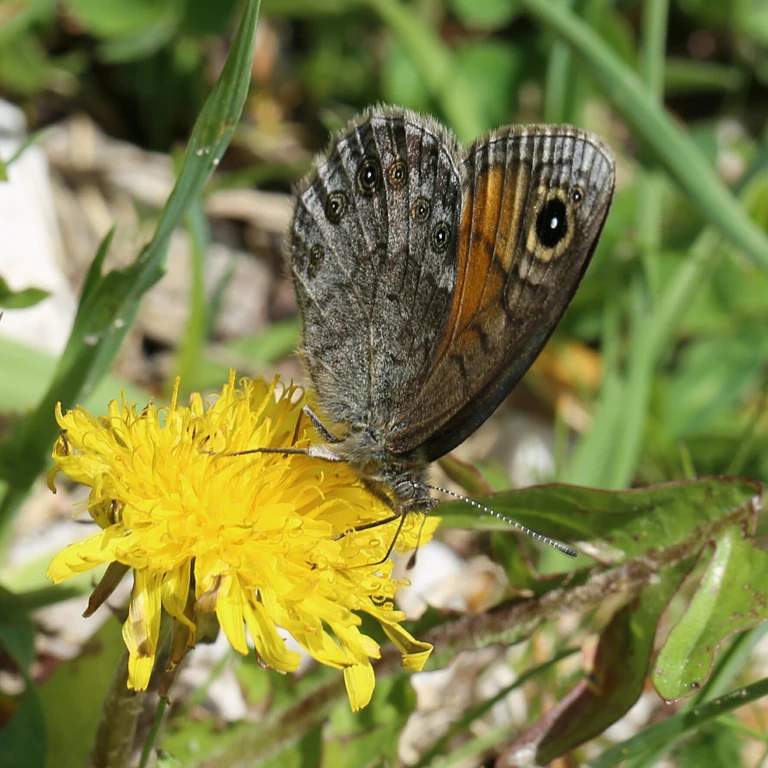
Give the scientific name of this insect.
Lasiommata petropolitana (also Pararge petropolitana)
